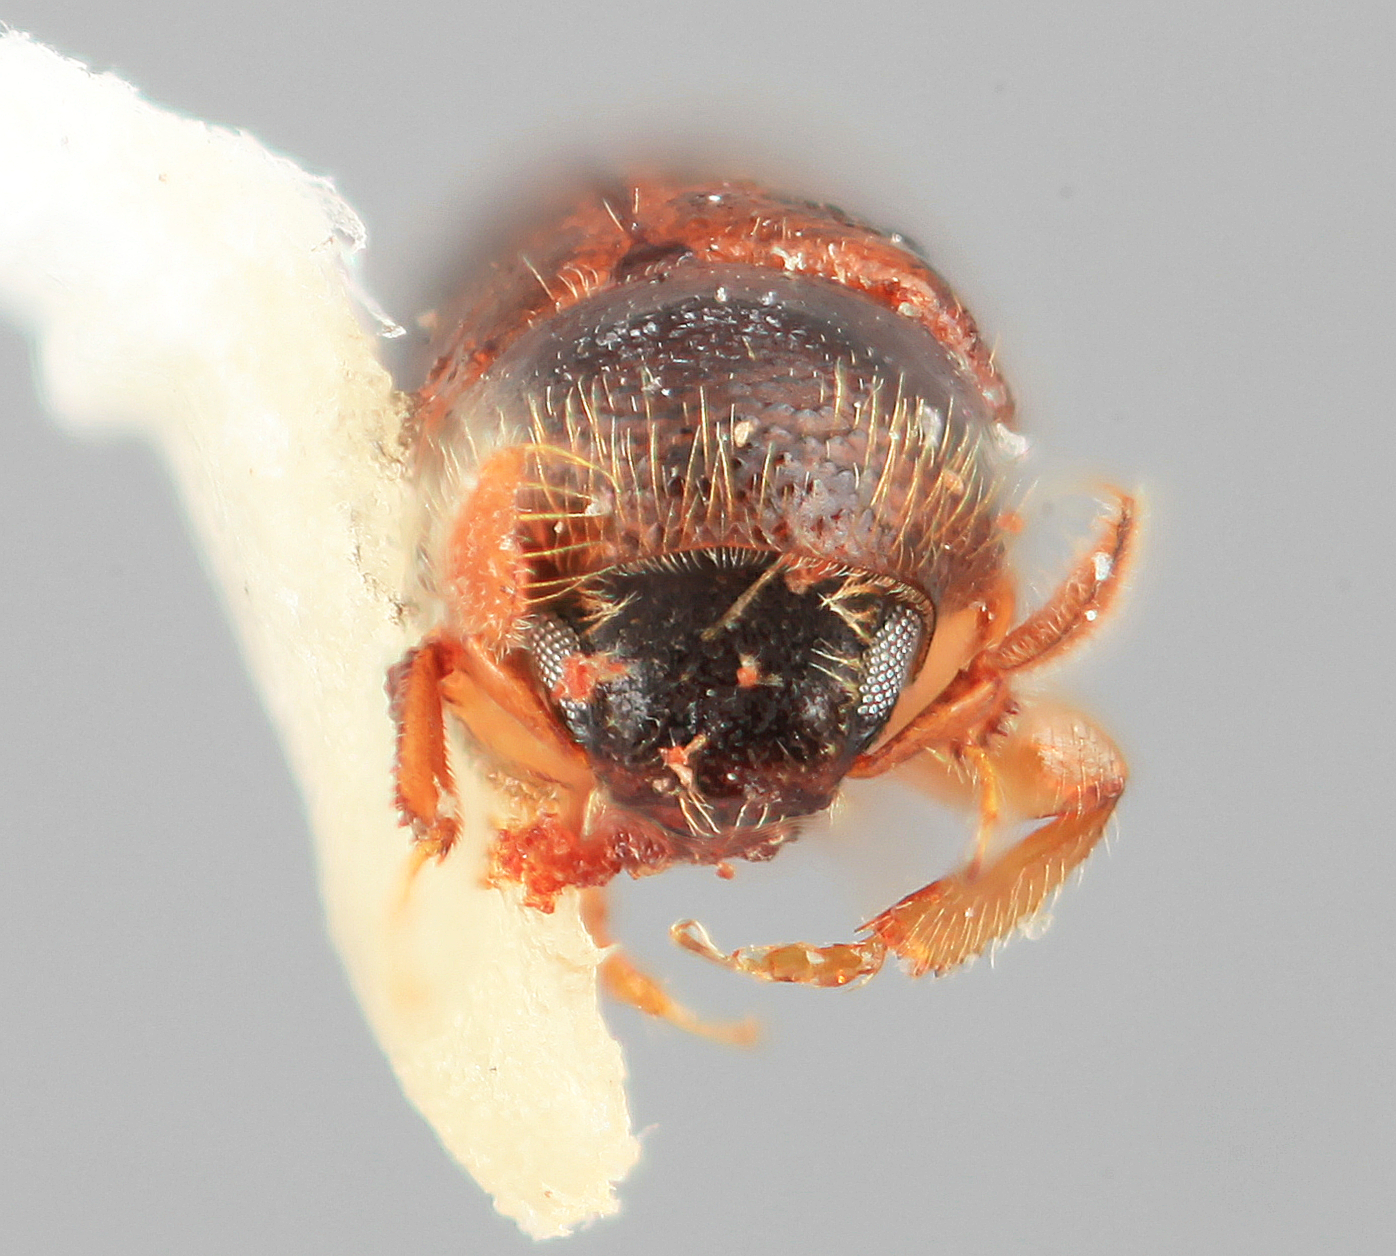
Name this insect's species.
Corthyloxiphus usticus
